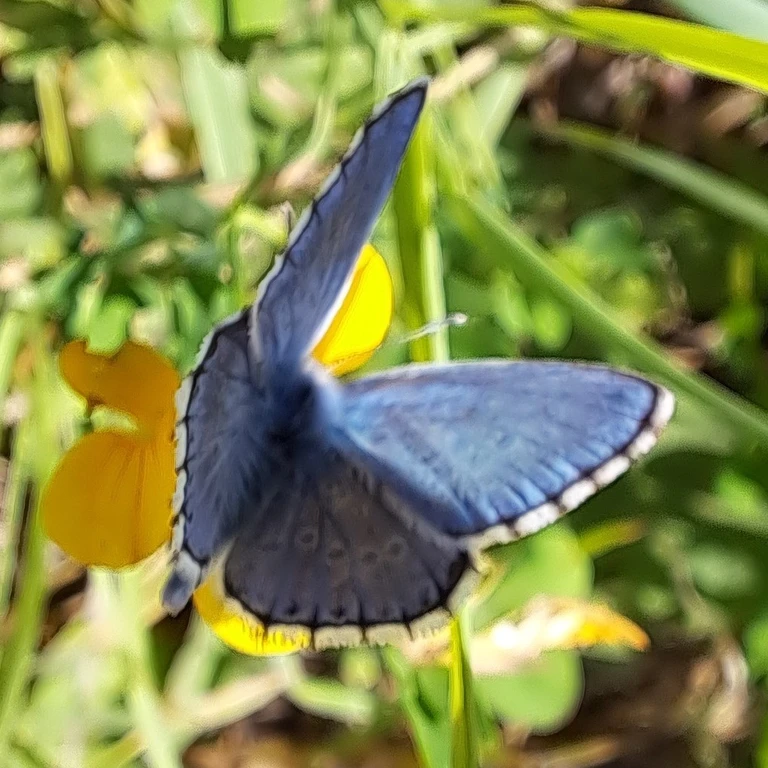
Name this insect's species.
Lysandra bellargus
